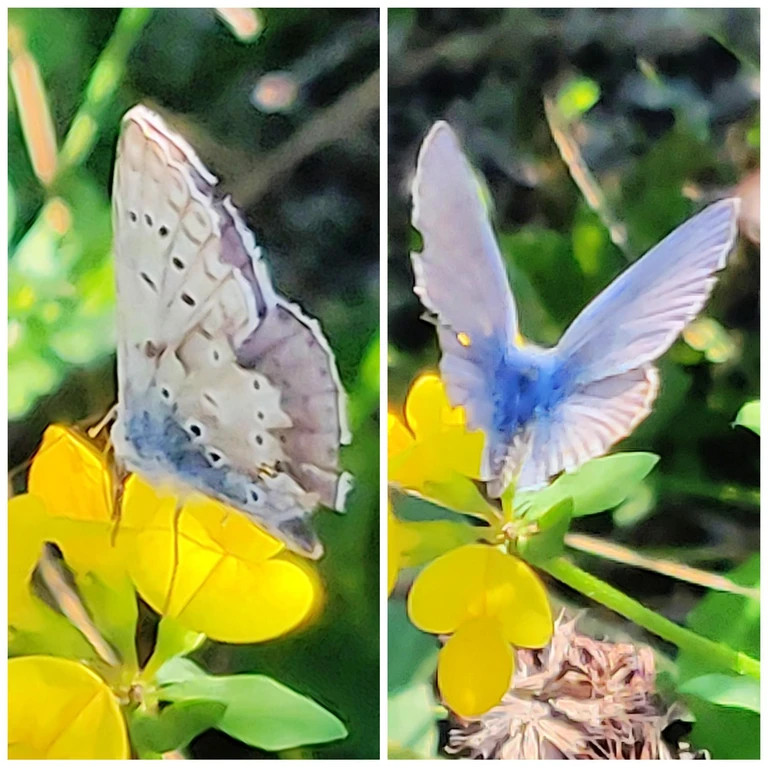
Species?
Polyommatus icarus
